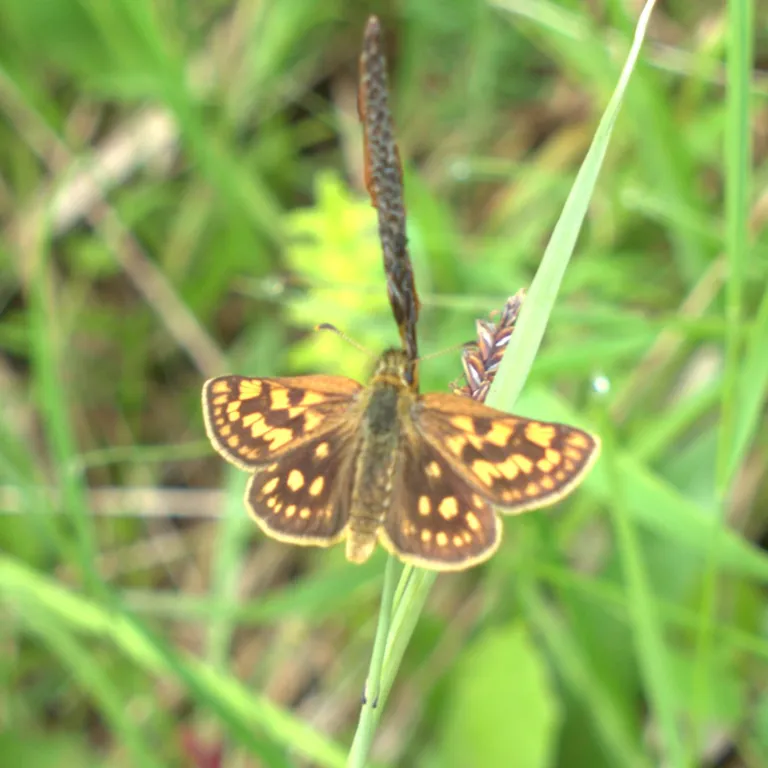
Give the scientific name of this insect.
Carterocephalus palaemon
